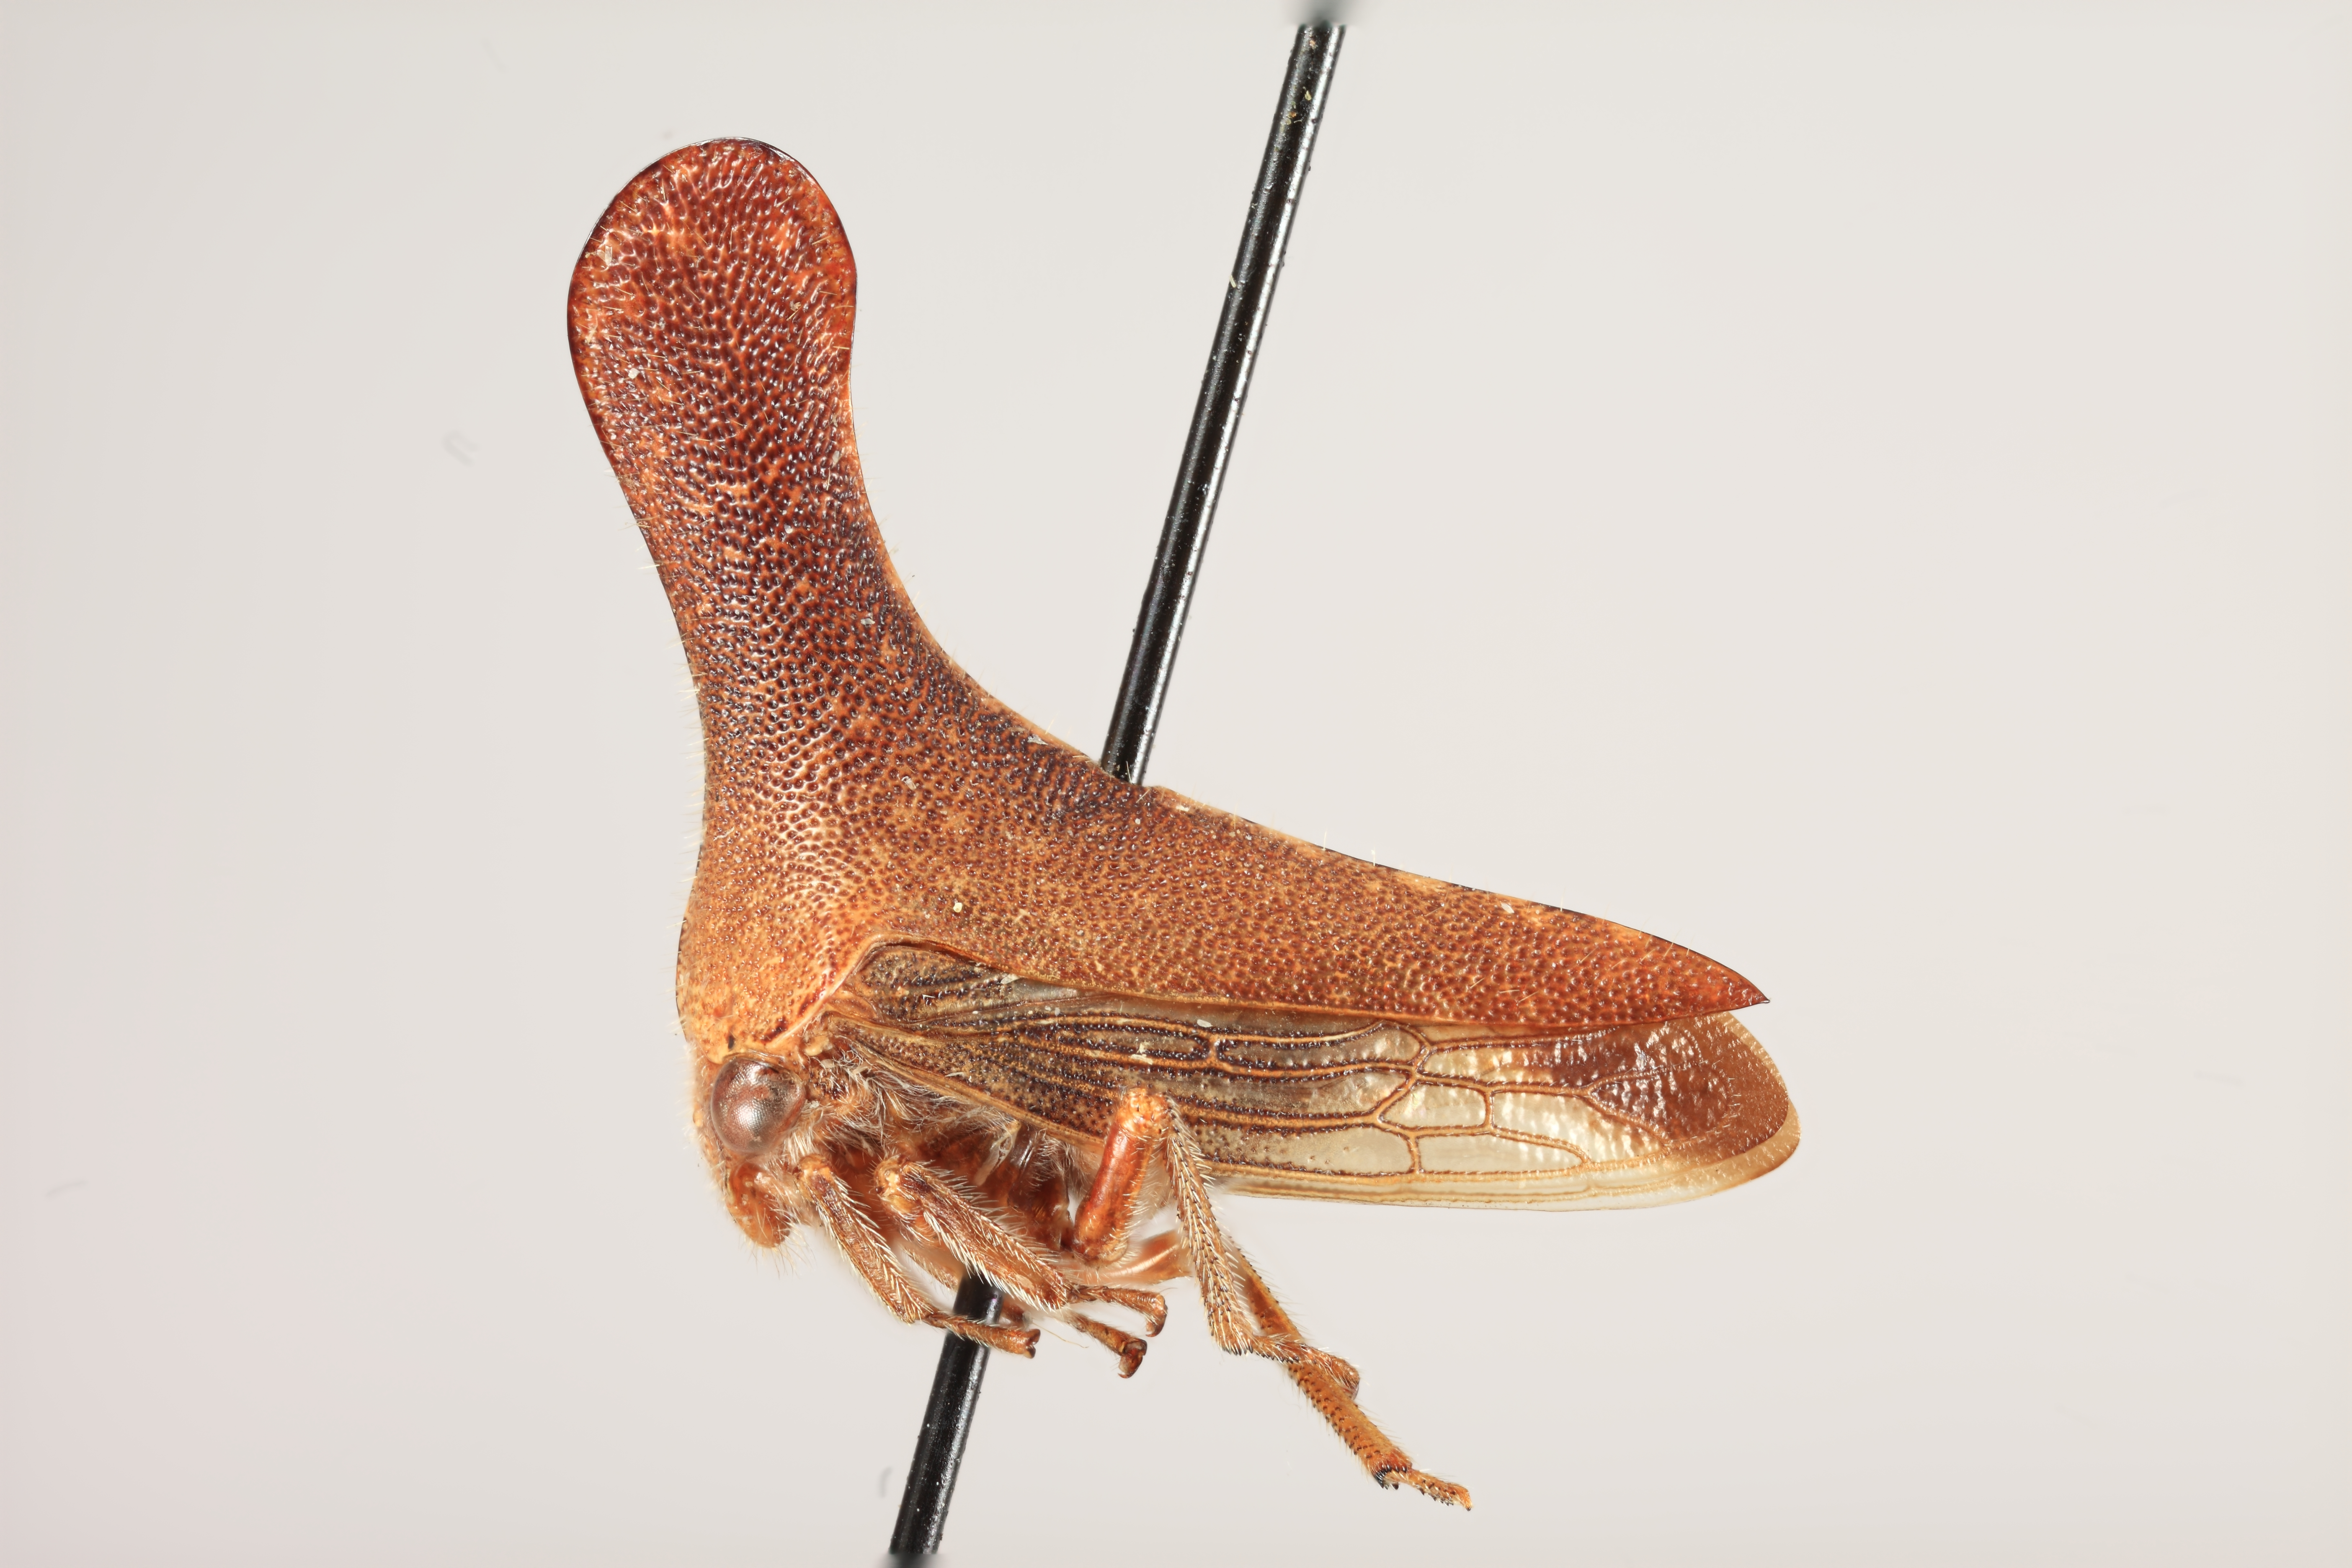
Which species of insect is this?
Glossonotus nimbulatus
